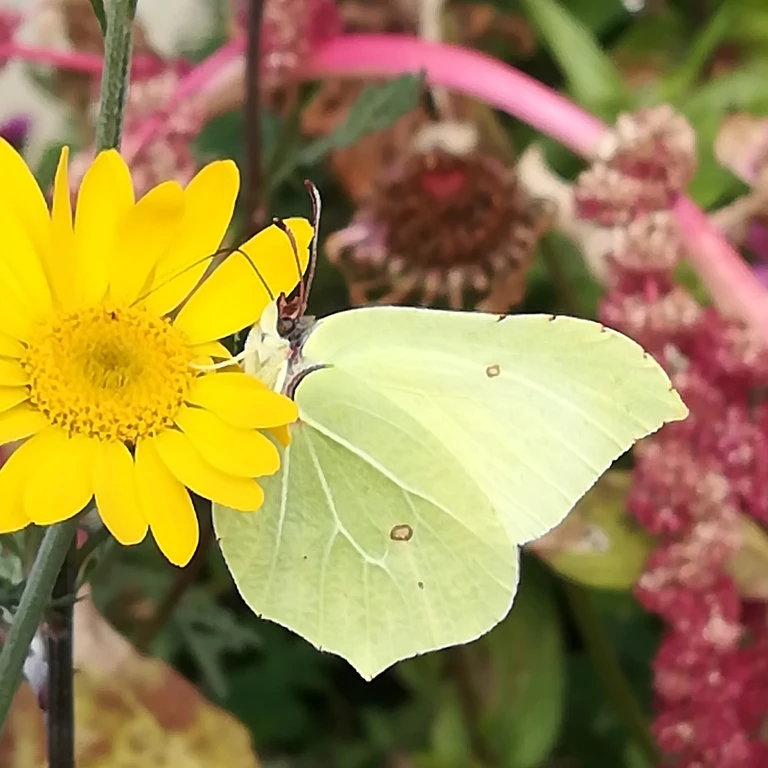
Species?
Gonepteryx rhamni
